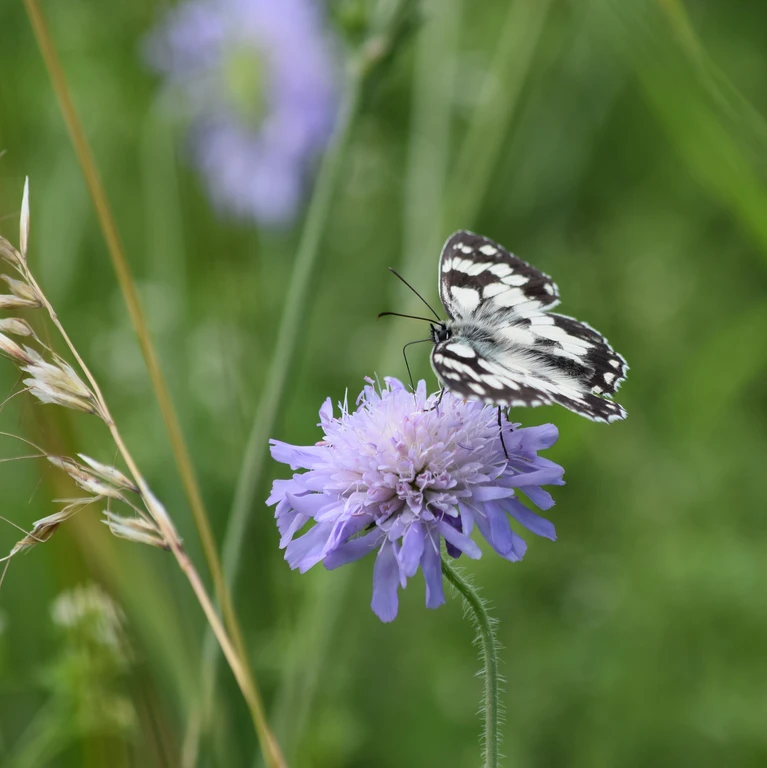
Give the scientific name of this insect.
Melanargia galathea
